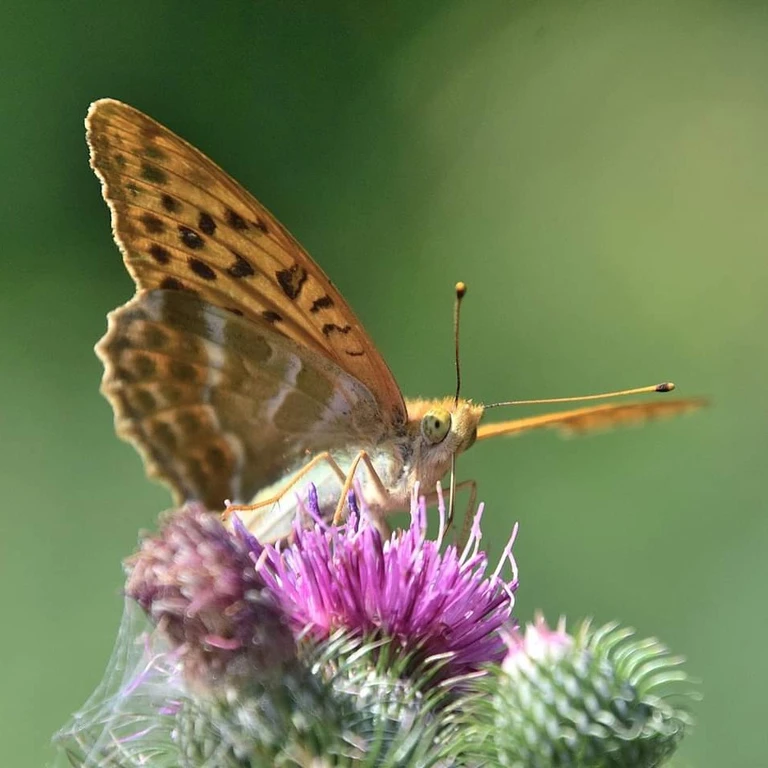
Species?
Argynnis paphia
